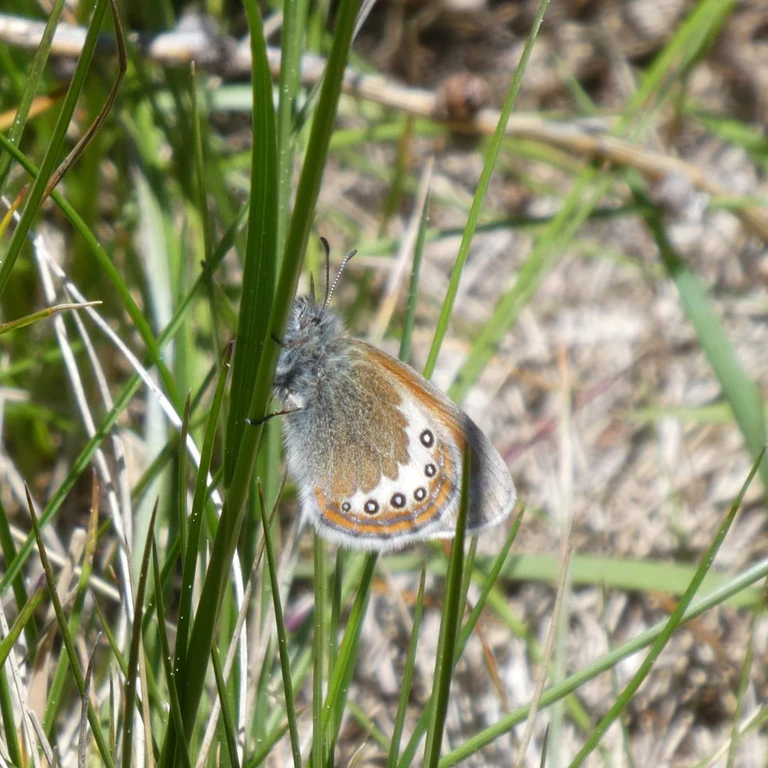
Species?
Coenonympha gardetta
